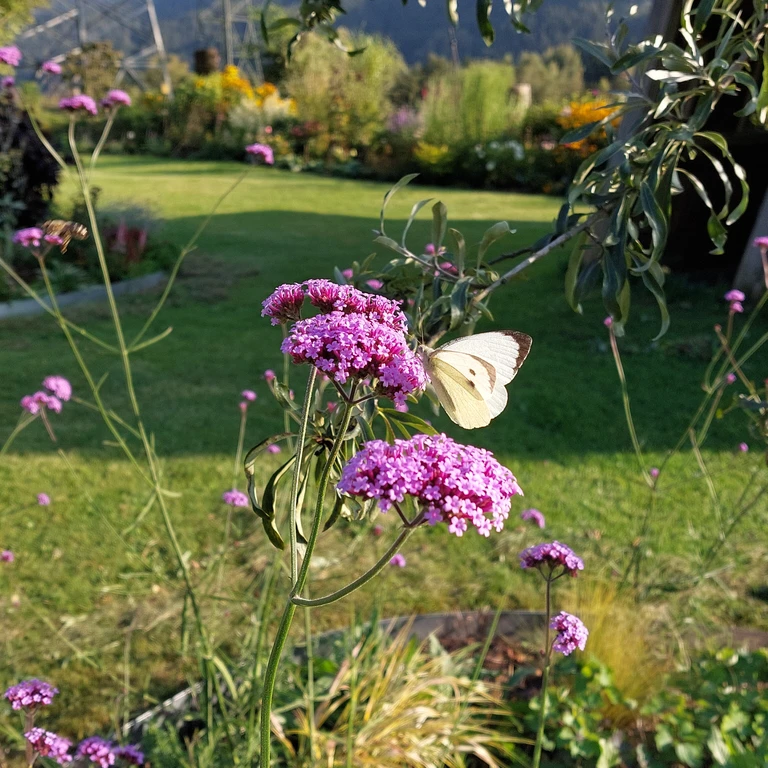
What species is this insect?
Pieris brassicae
